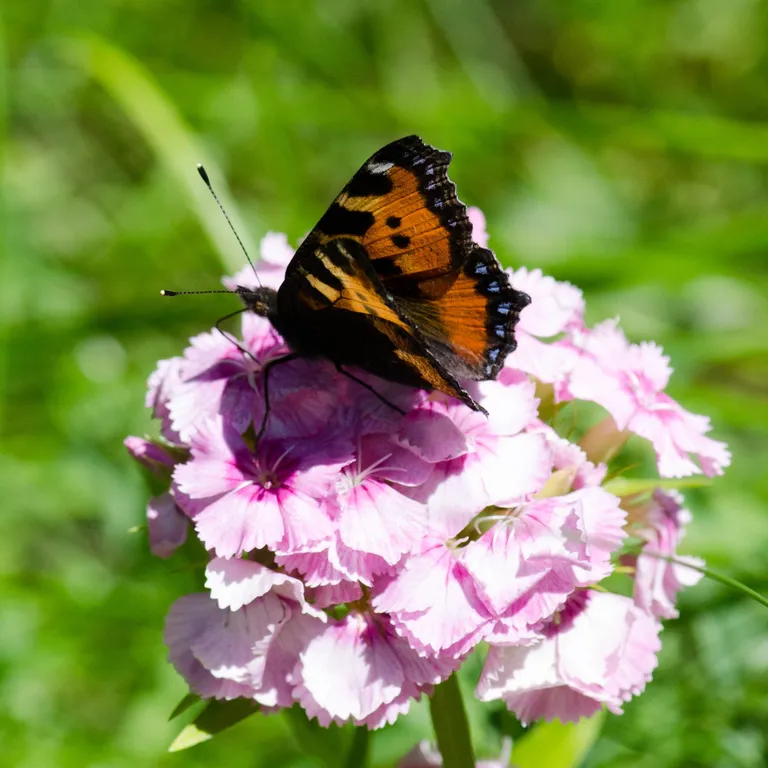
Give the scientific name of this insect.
Aglais urticae
